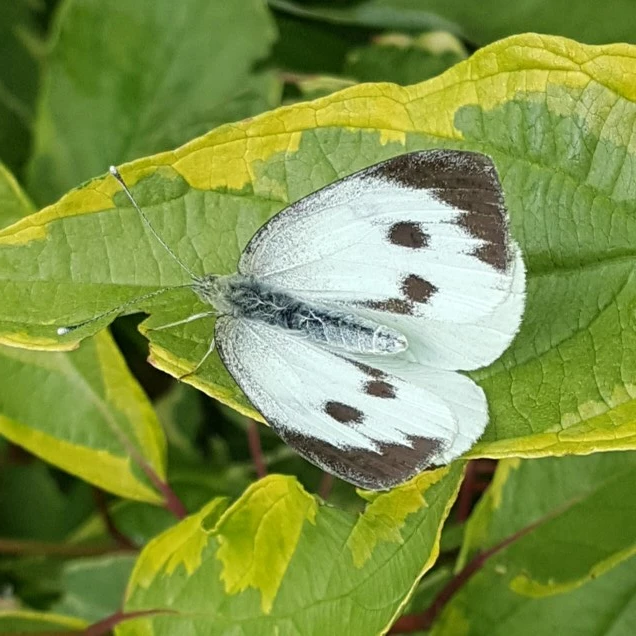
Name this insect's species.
Pieris brassicae
